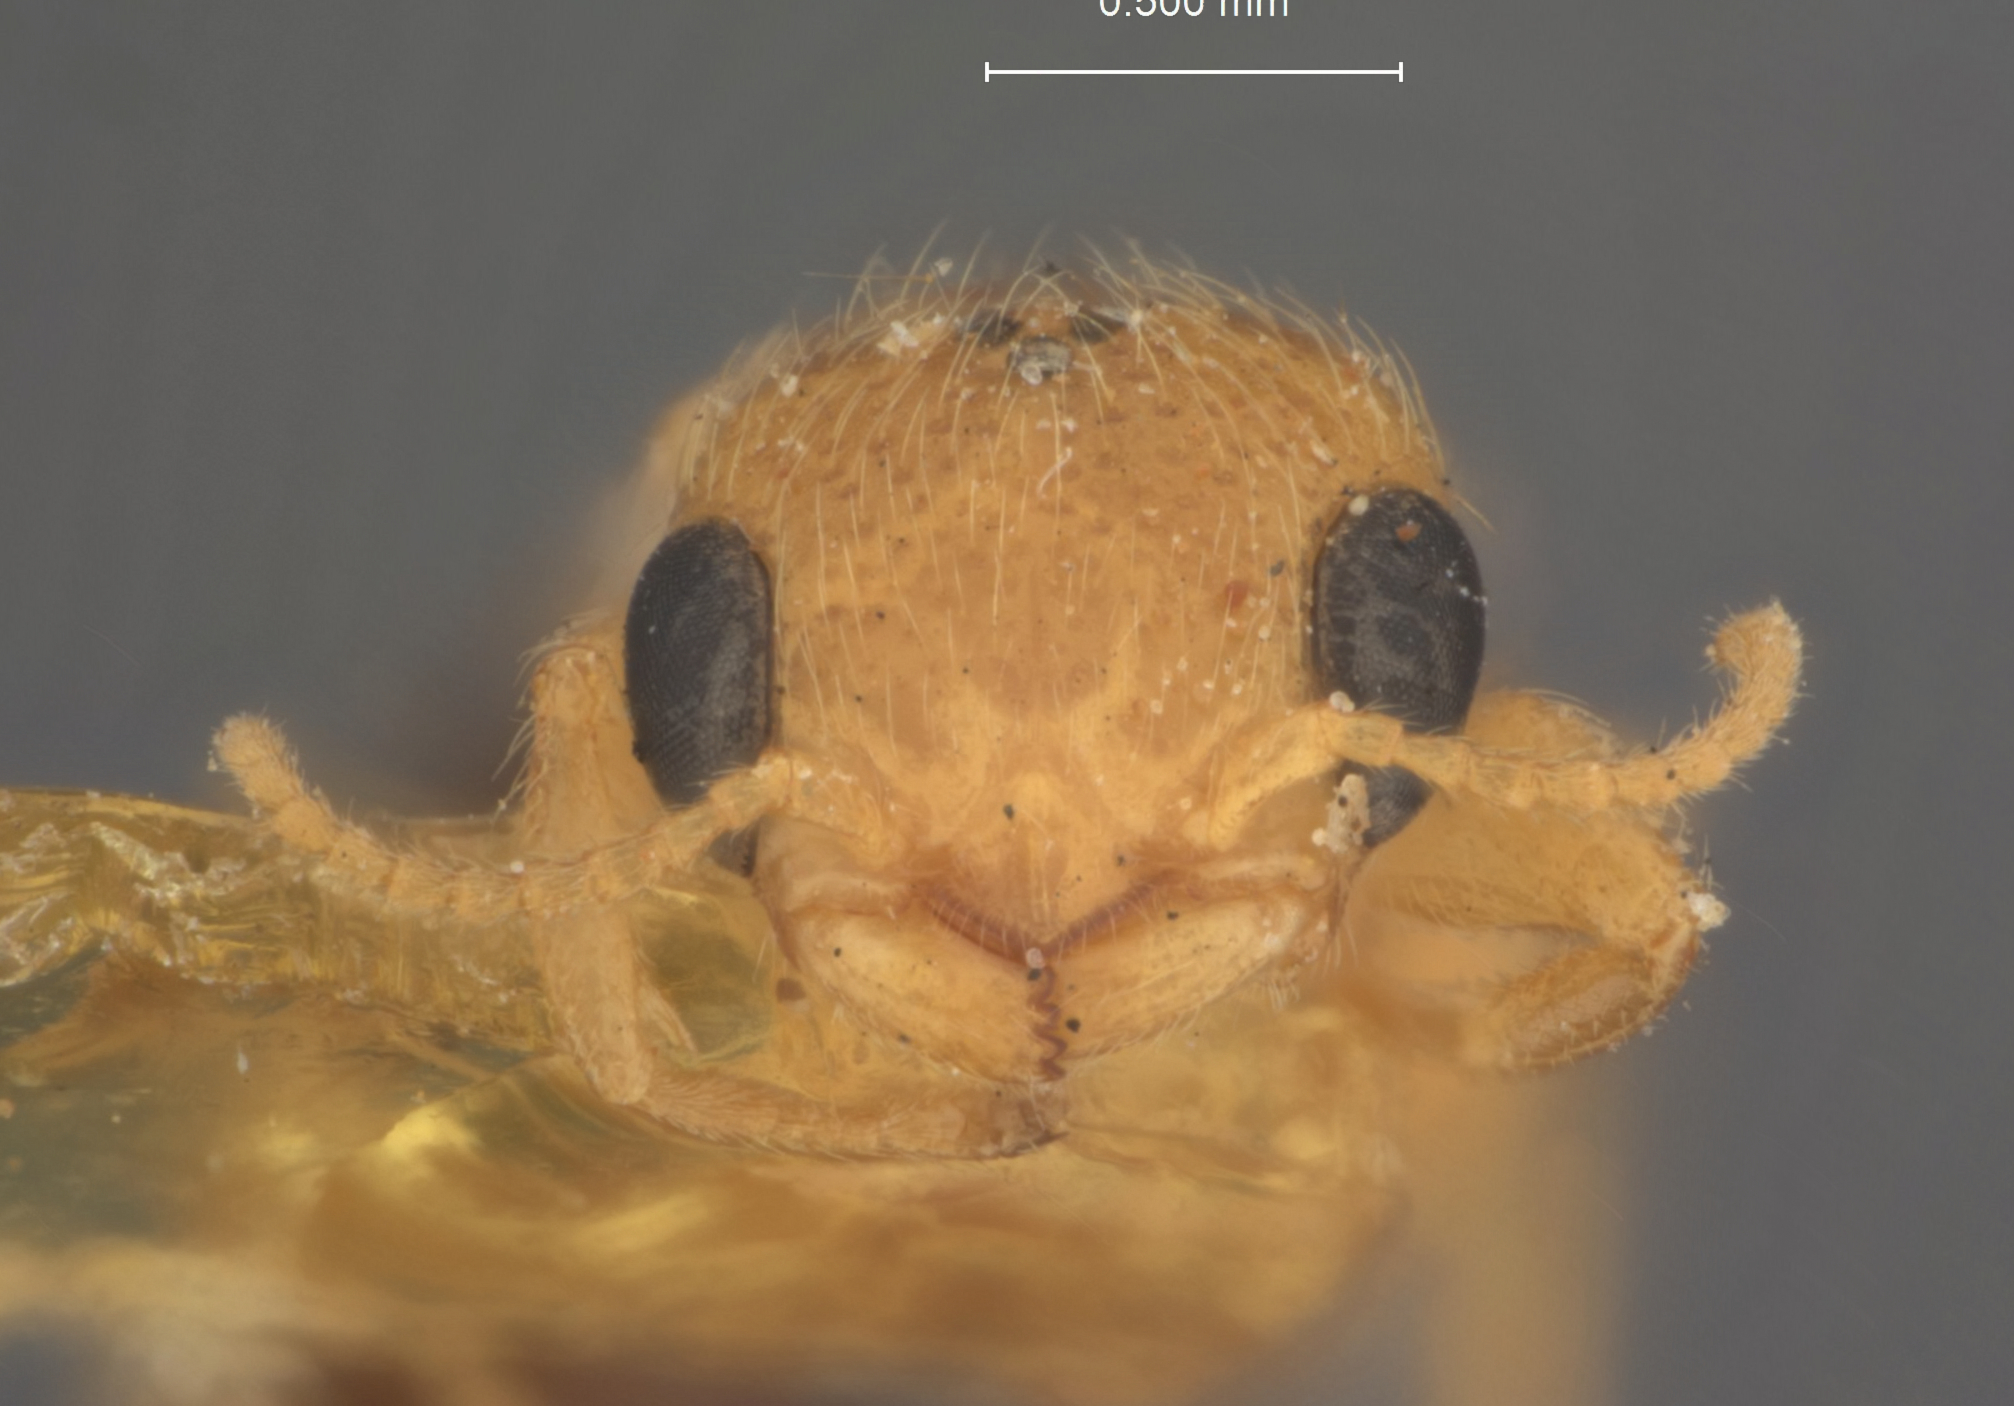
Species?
Prosierola cubana
